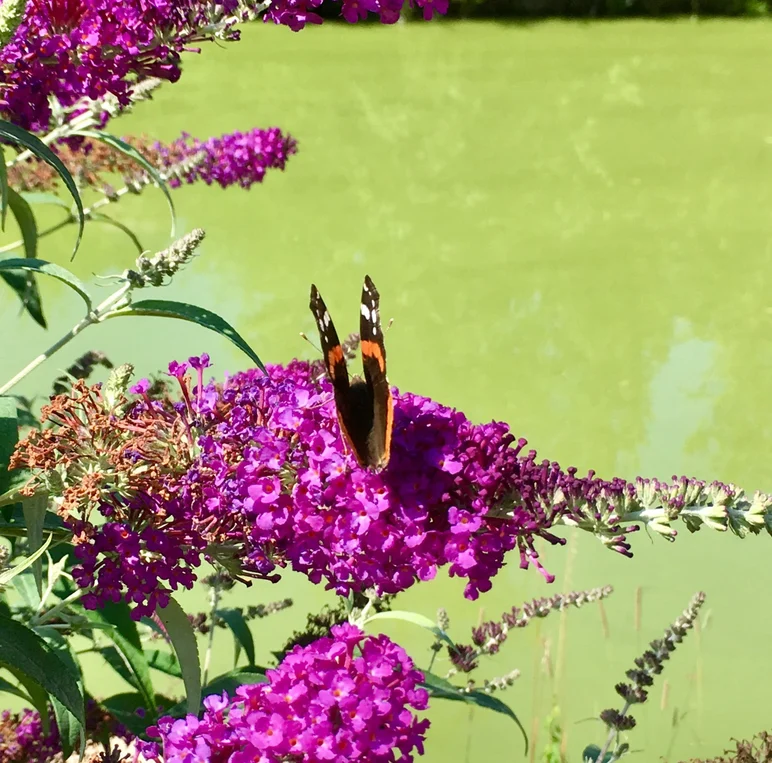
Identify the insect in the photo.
Vanessa atalanta
